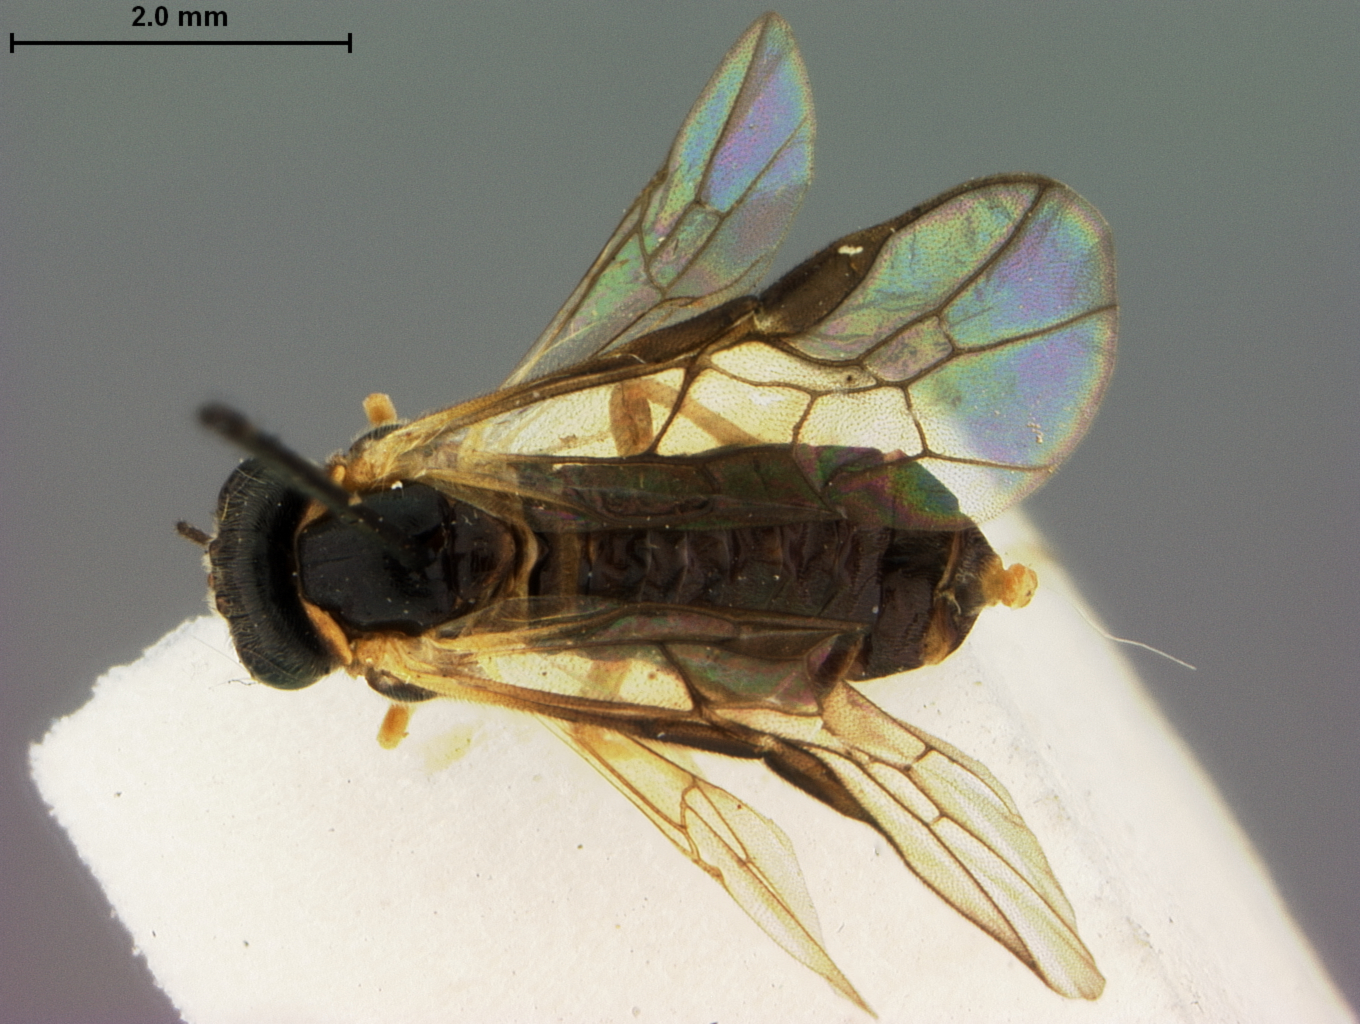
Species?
Acordulecera nigritarsis
